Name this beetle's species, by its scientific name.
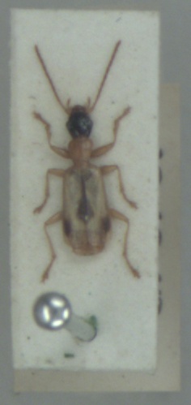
Demetrias imperialis
